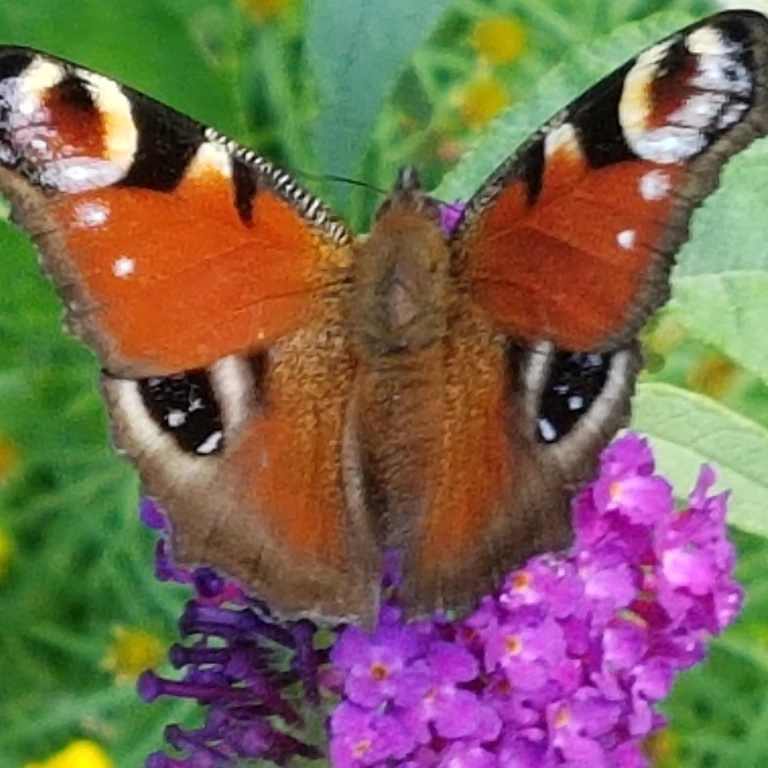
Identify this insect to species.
Aglais io
